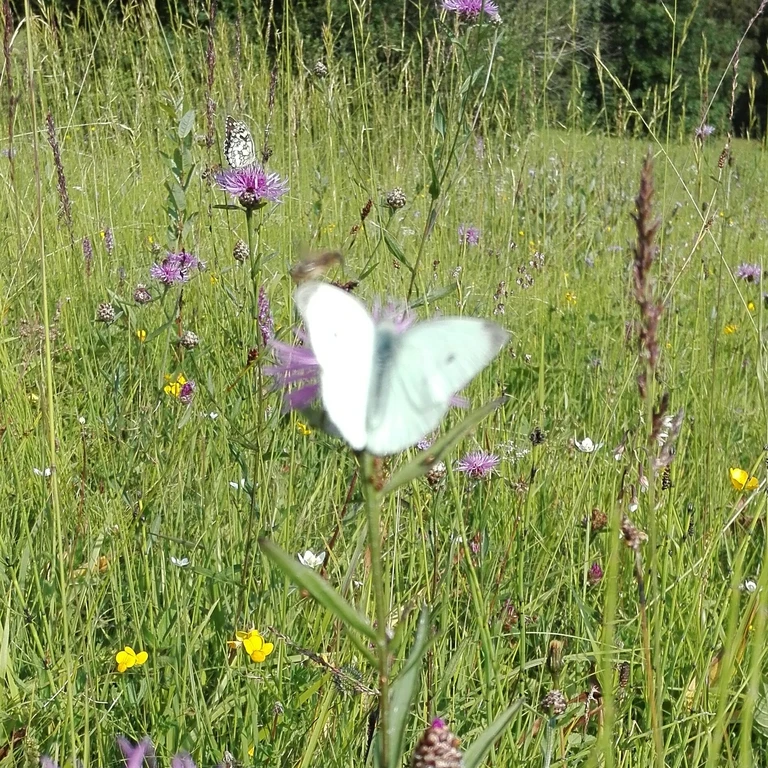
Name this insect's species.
Pieris rapae
